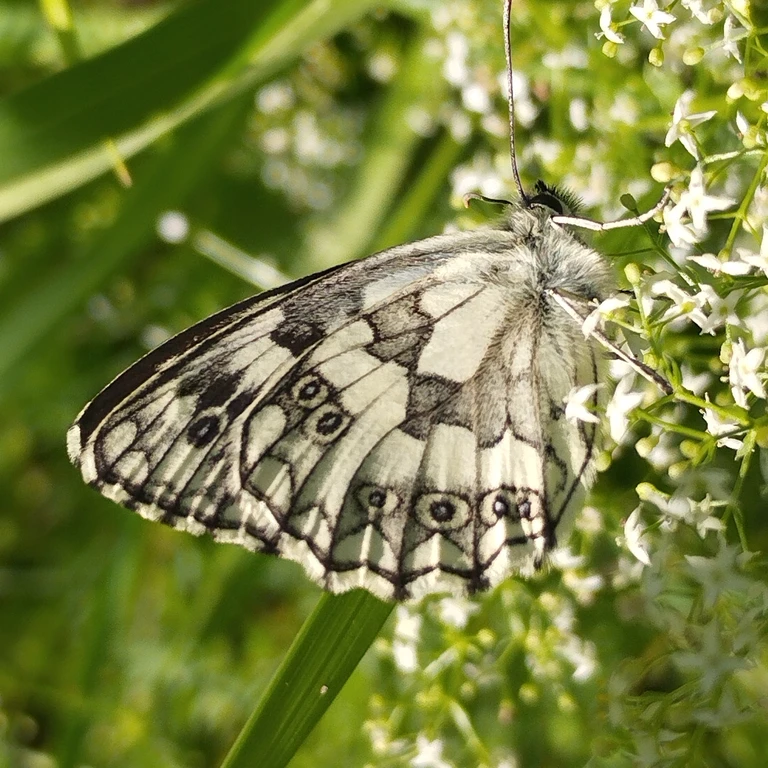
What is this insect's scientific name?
Melanargia galathea
